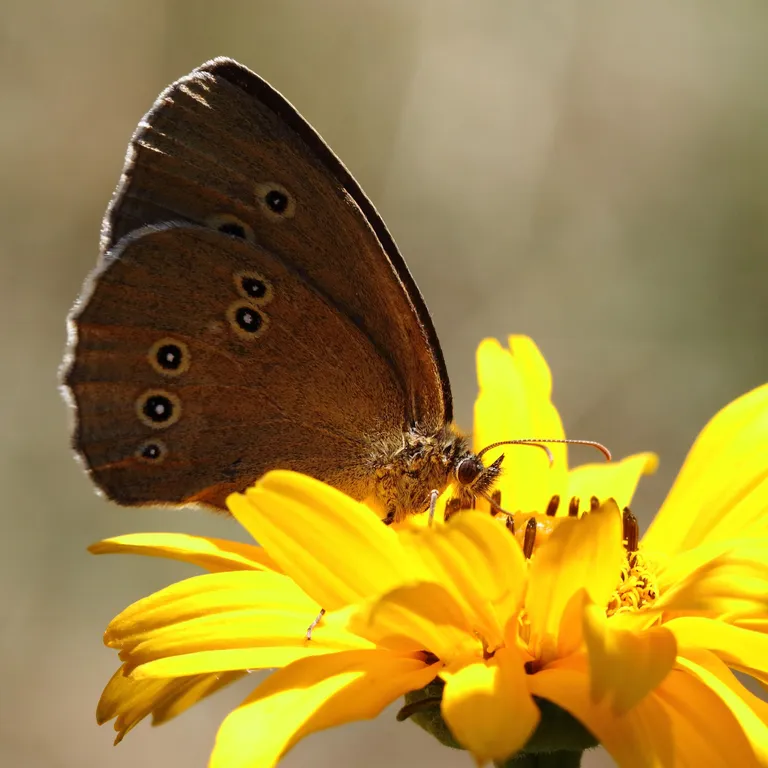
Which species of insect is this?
Aphantopus hyperantus
